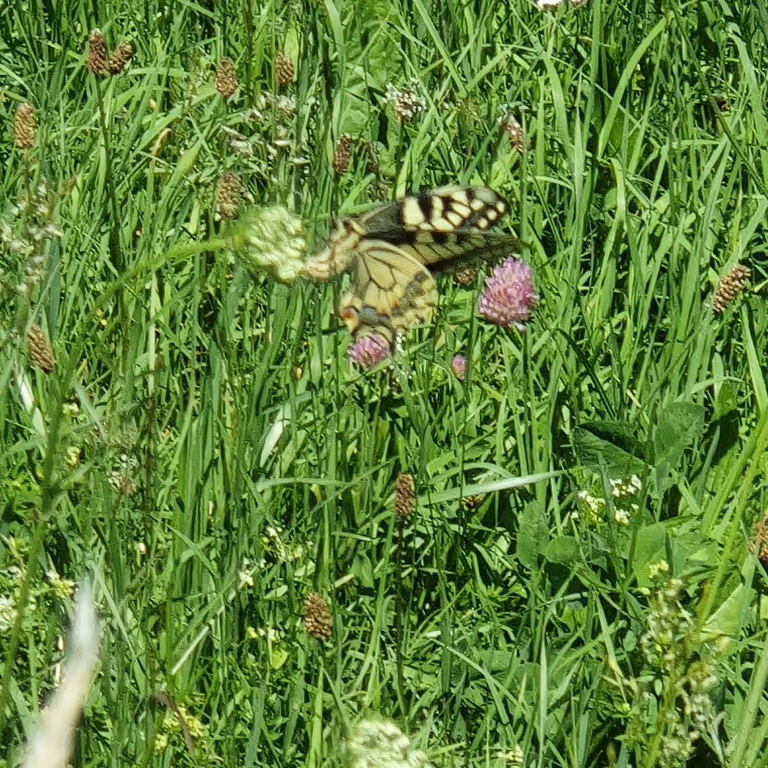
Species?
Papilio machaon
